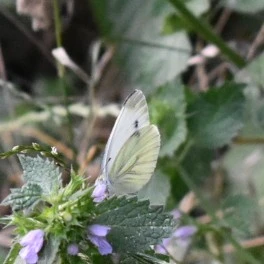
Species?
Pieris napi
